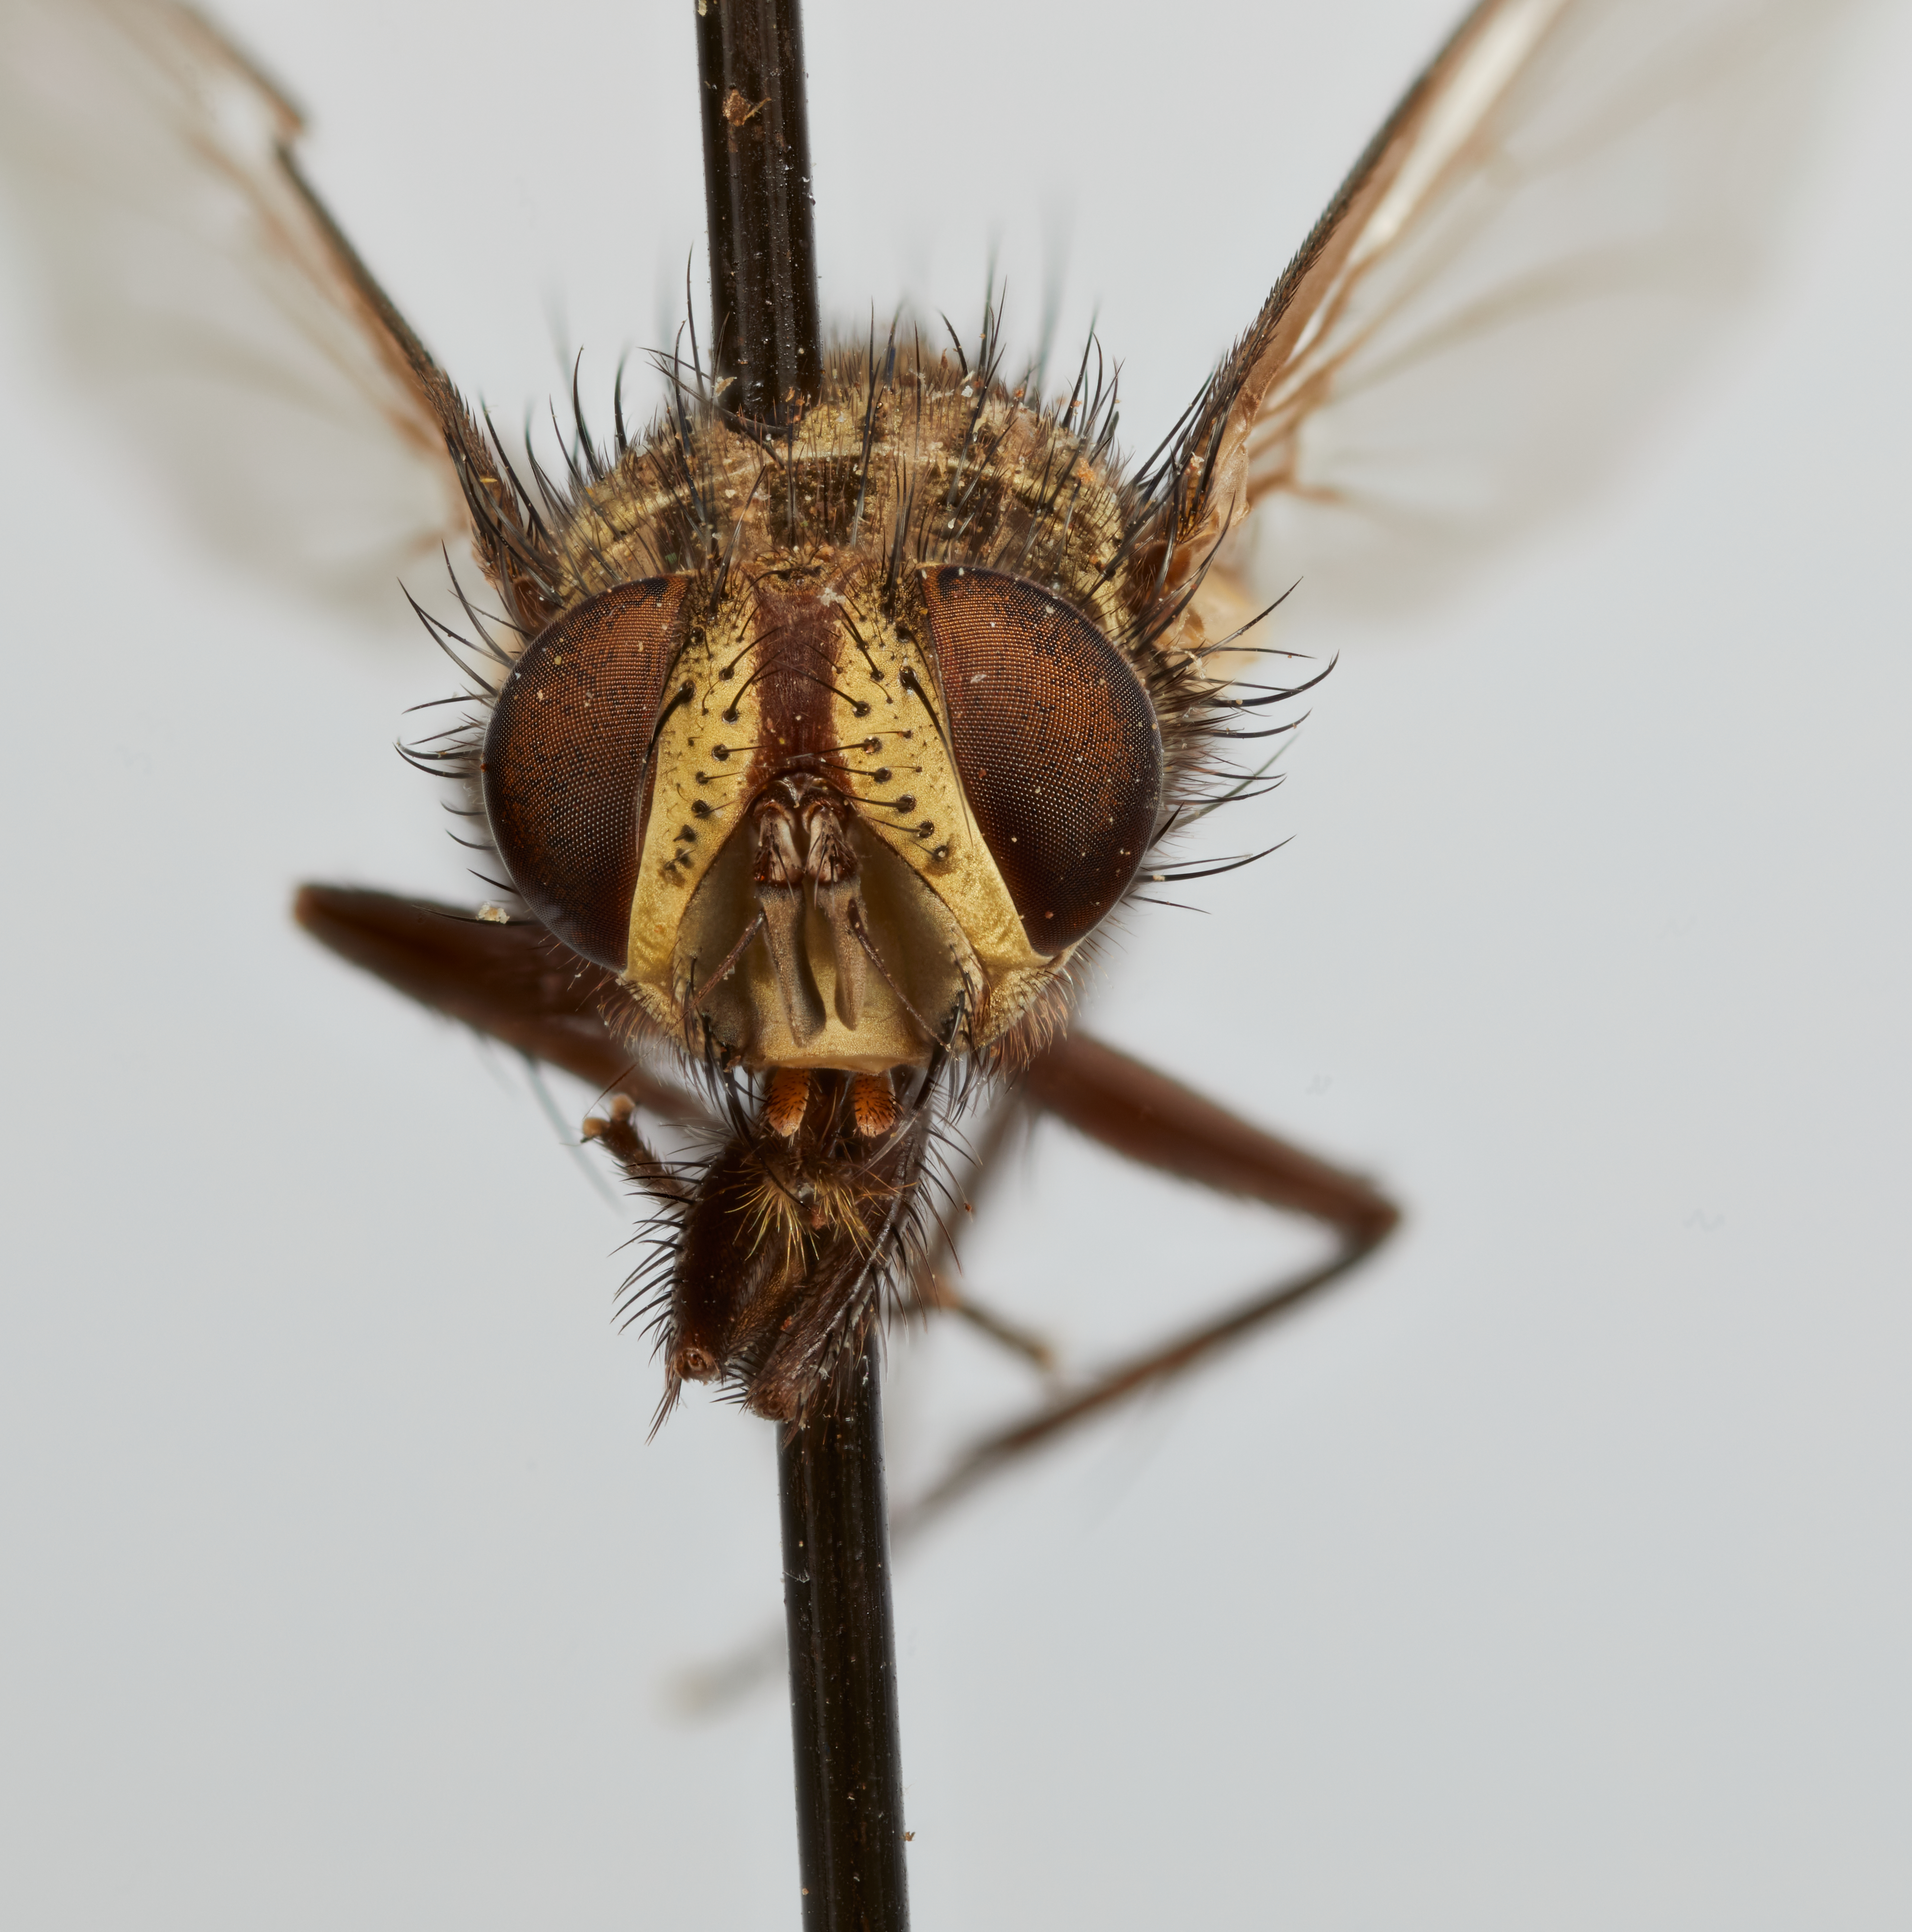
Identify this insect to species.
Thysanomyia peruana
